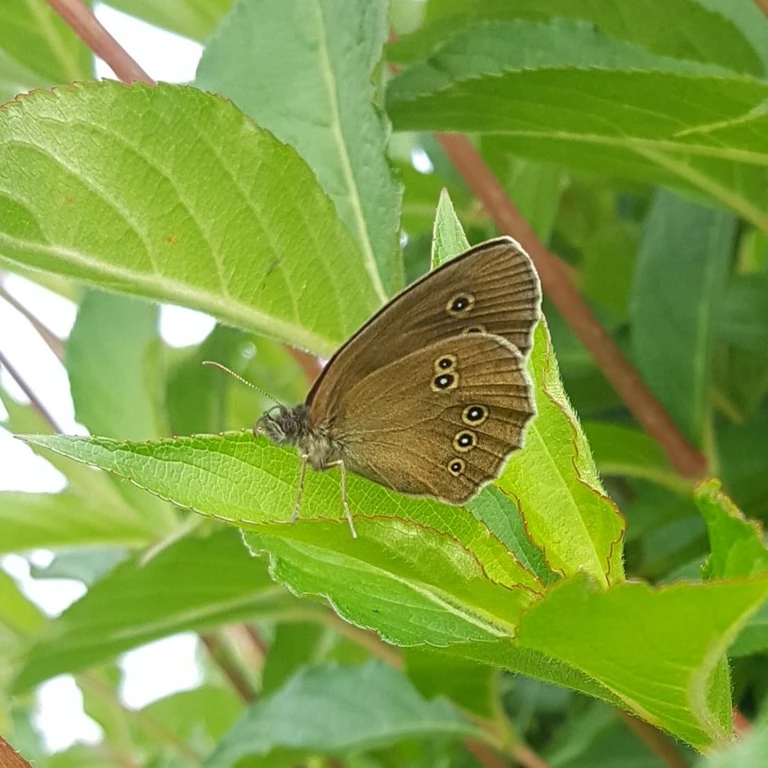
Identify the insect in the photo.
Aphantopus hyperantus
